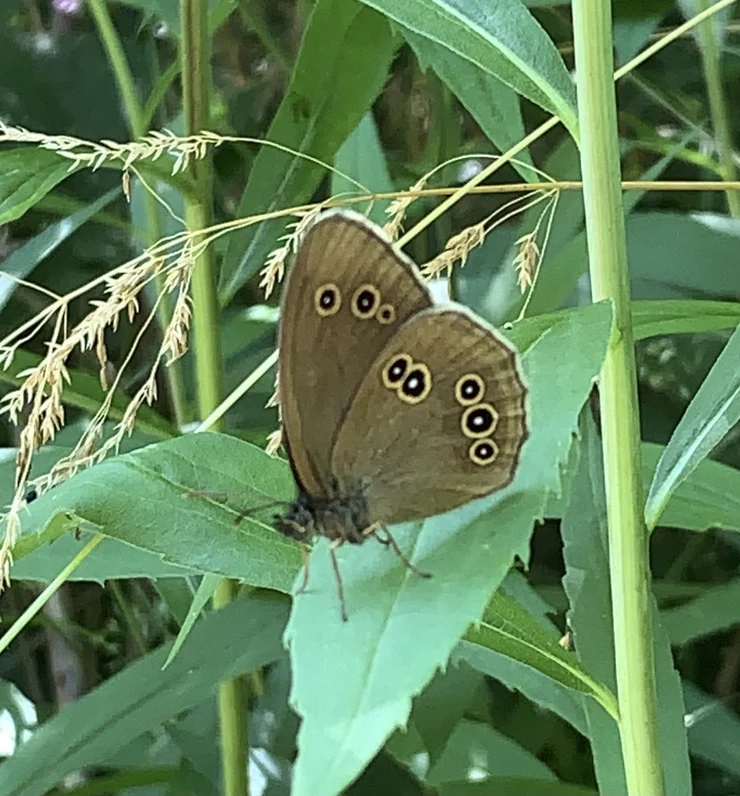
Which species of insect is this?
Aphantopus hyperantus
